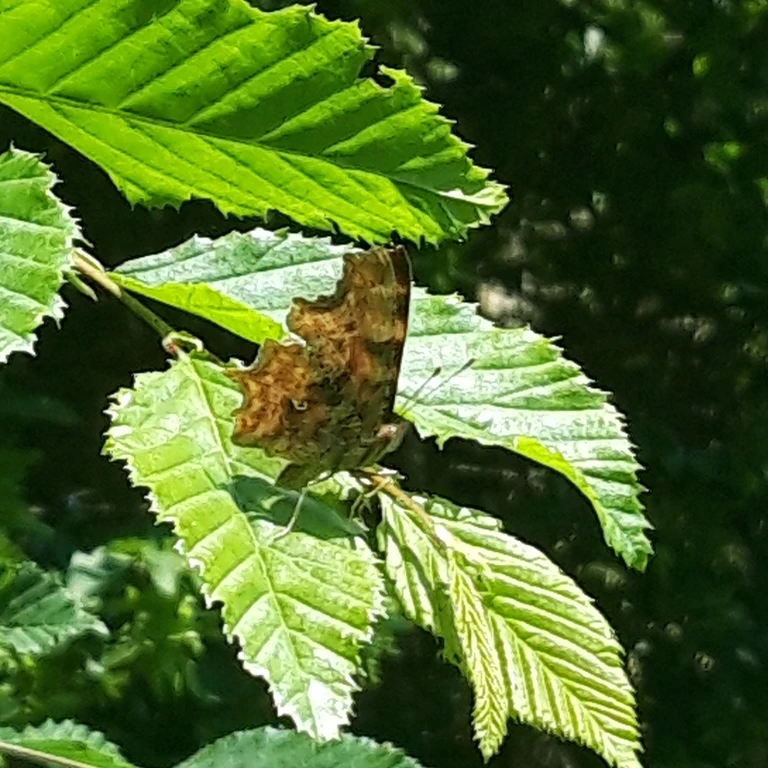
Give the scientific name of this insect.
Polygonia c-album
